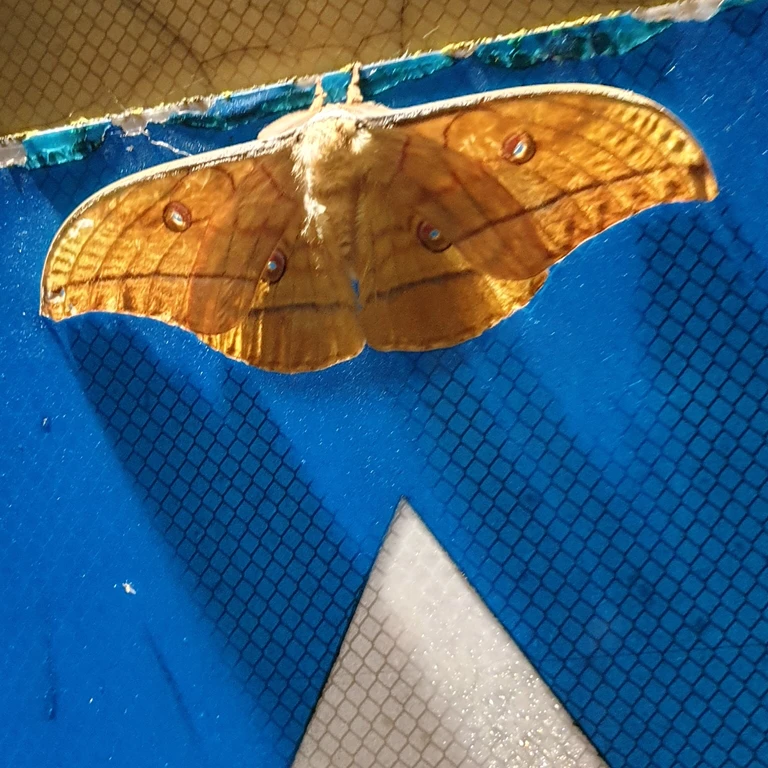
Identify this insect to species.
Antheraea yamamai
